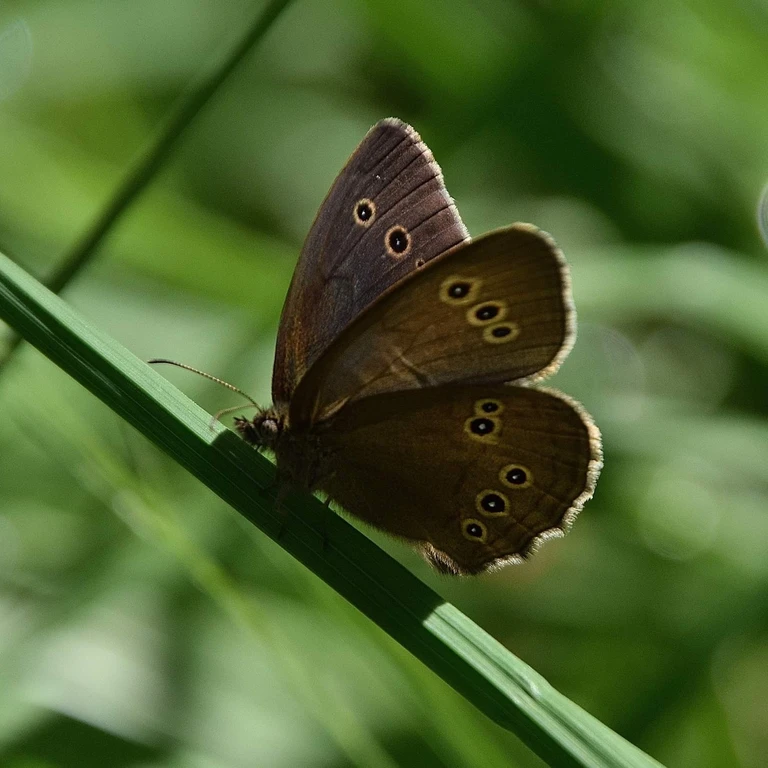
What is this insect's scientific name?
Aphantopus hyperantus
